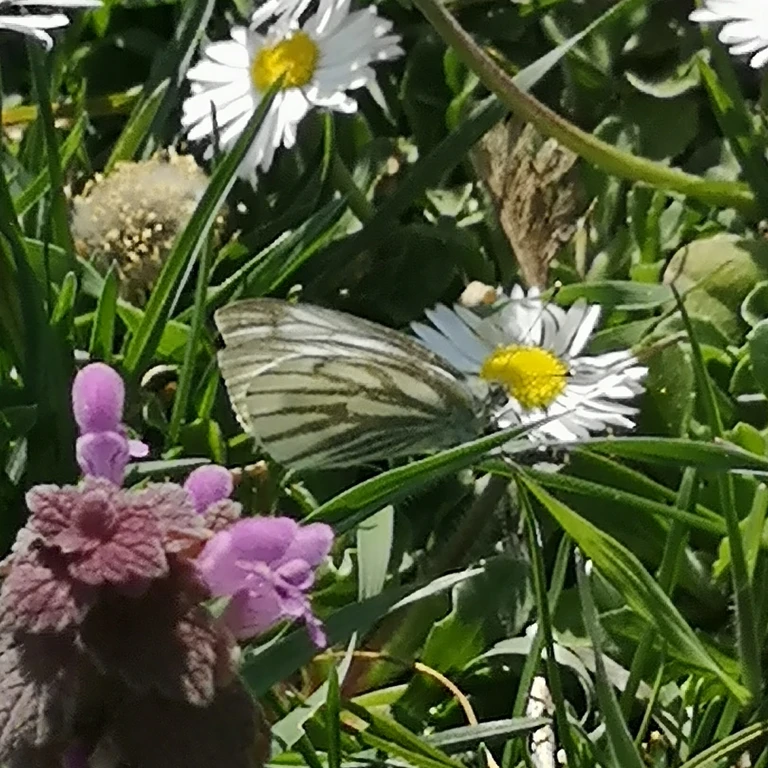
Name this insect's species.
Pieris napi
